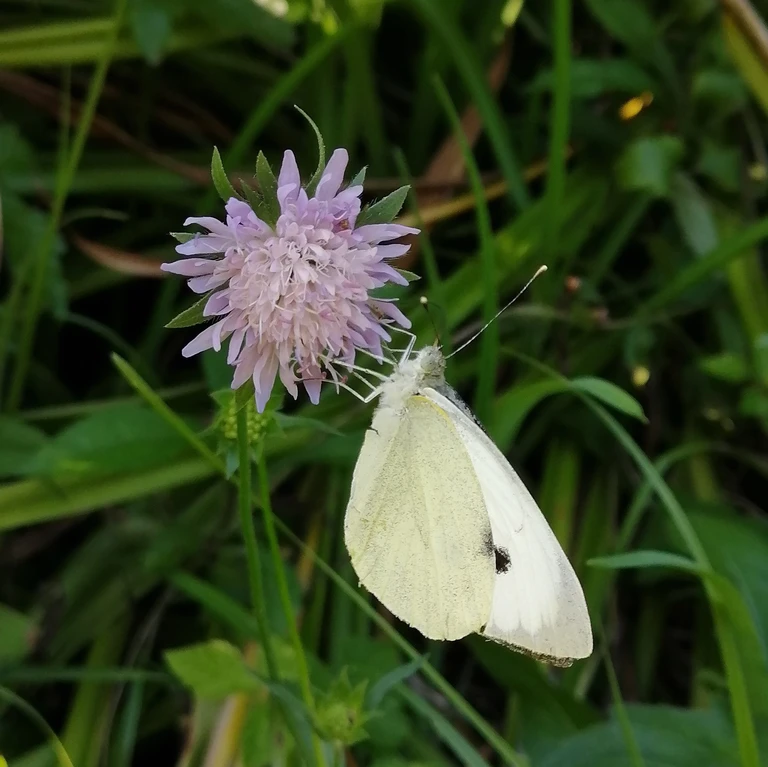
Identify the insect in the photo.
Pieris brassicae
